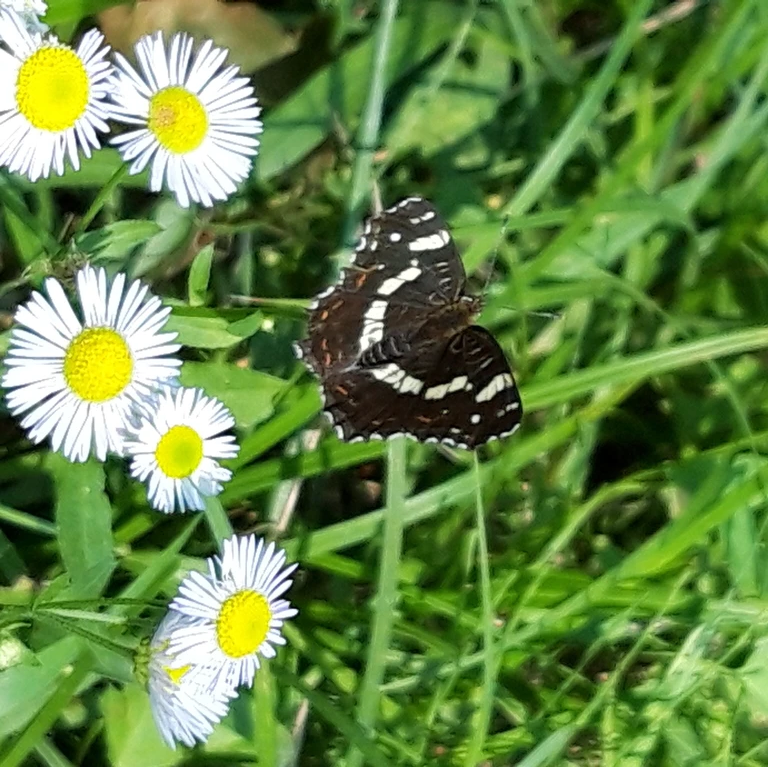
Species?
Araschnia levana
